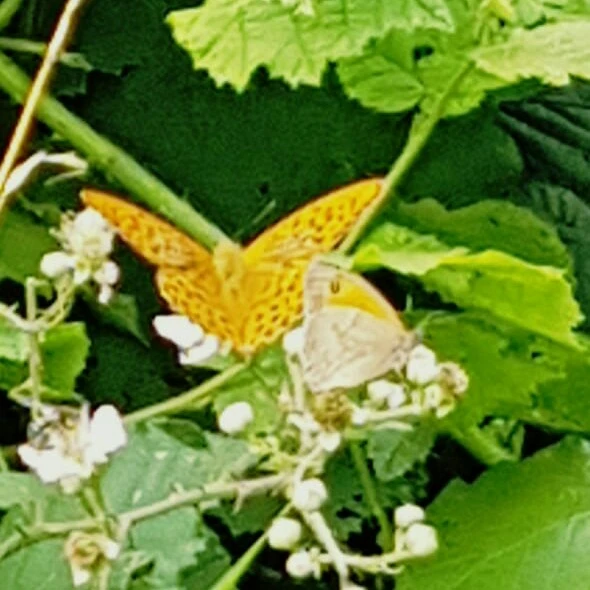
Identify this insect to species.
Argynnis paphia
